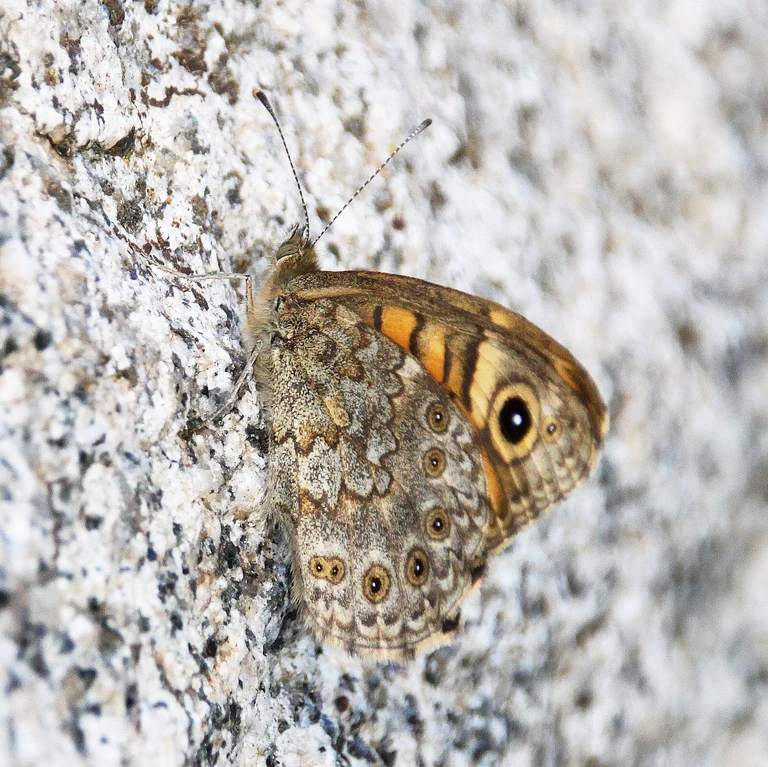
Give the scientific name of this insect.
Lasiommata megera (also Pararge megera)
